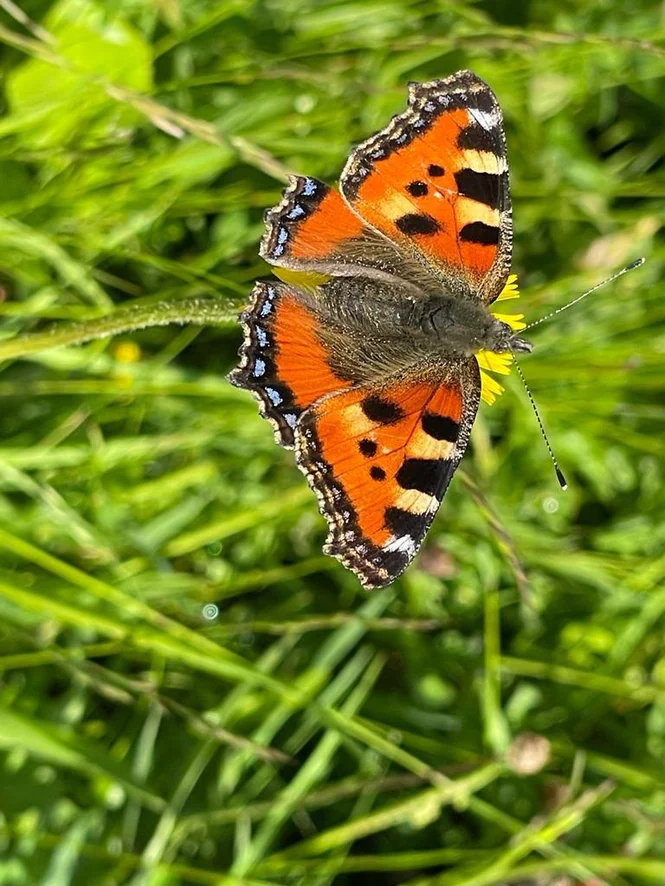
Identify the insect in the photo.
Aglais urticae
